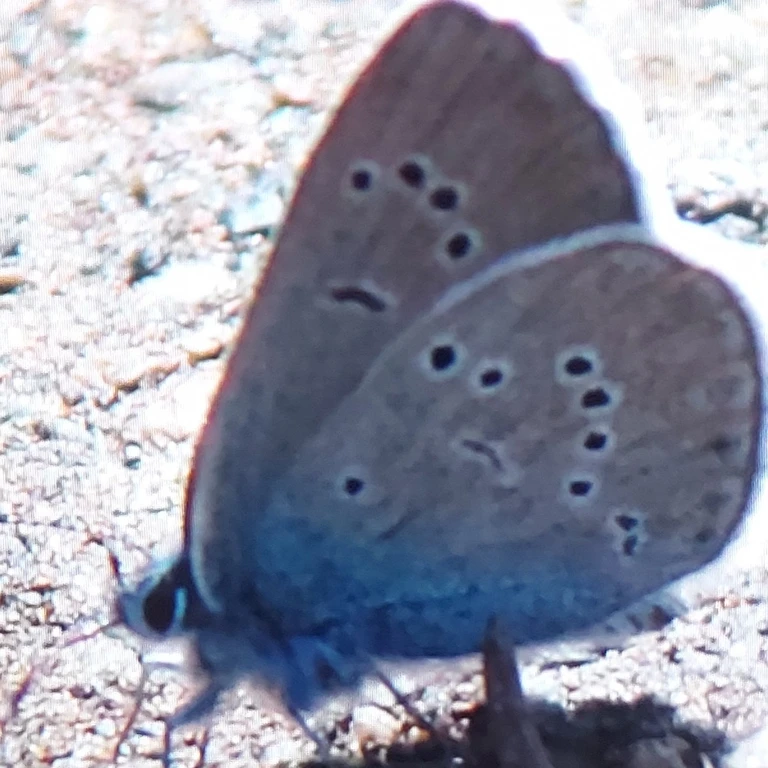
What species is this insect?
Cyaniris semiargus
